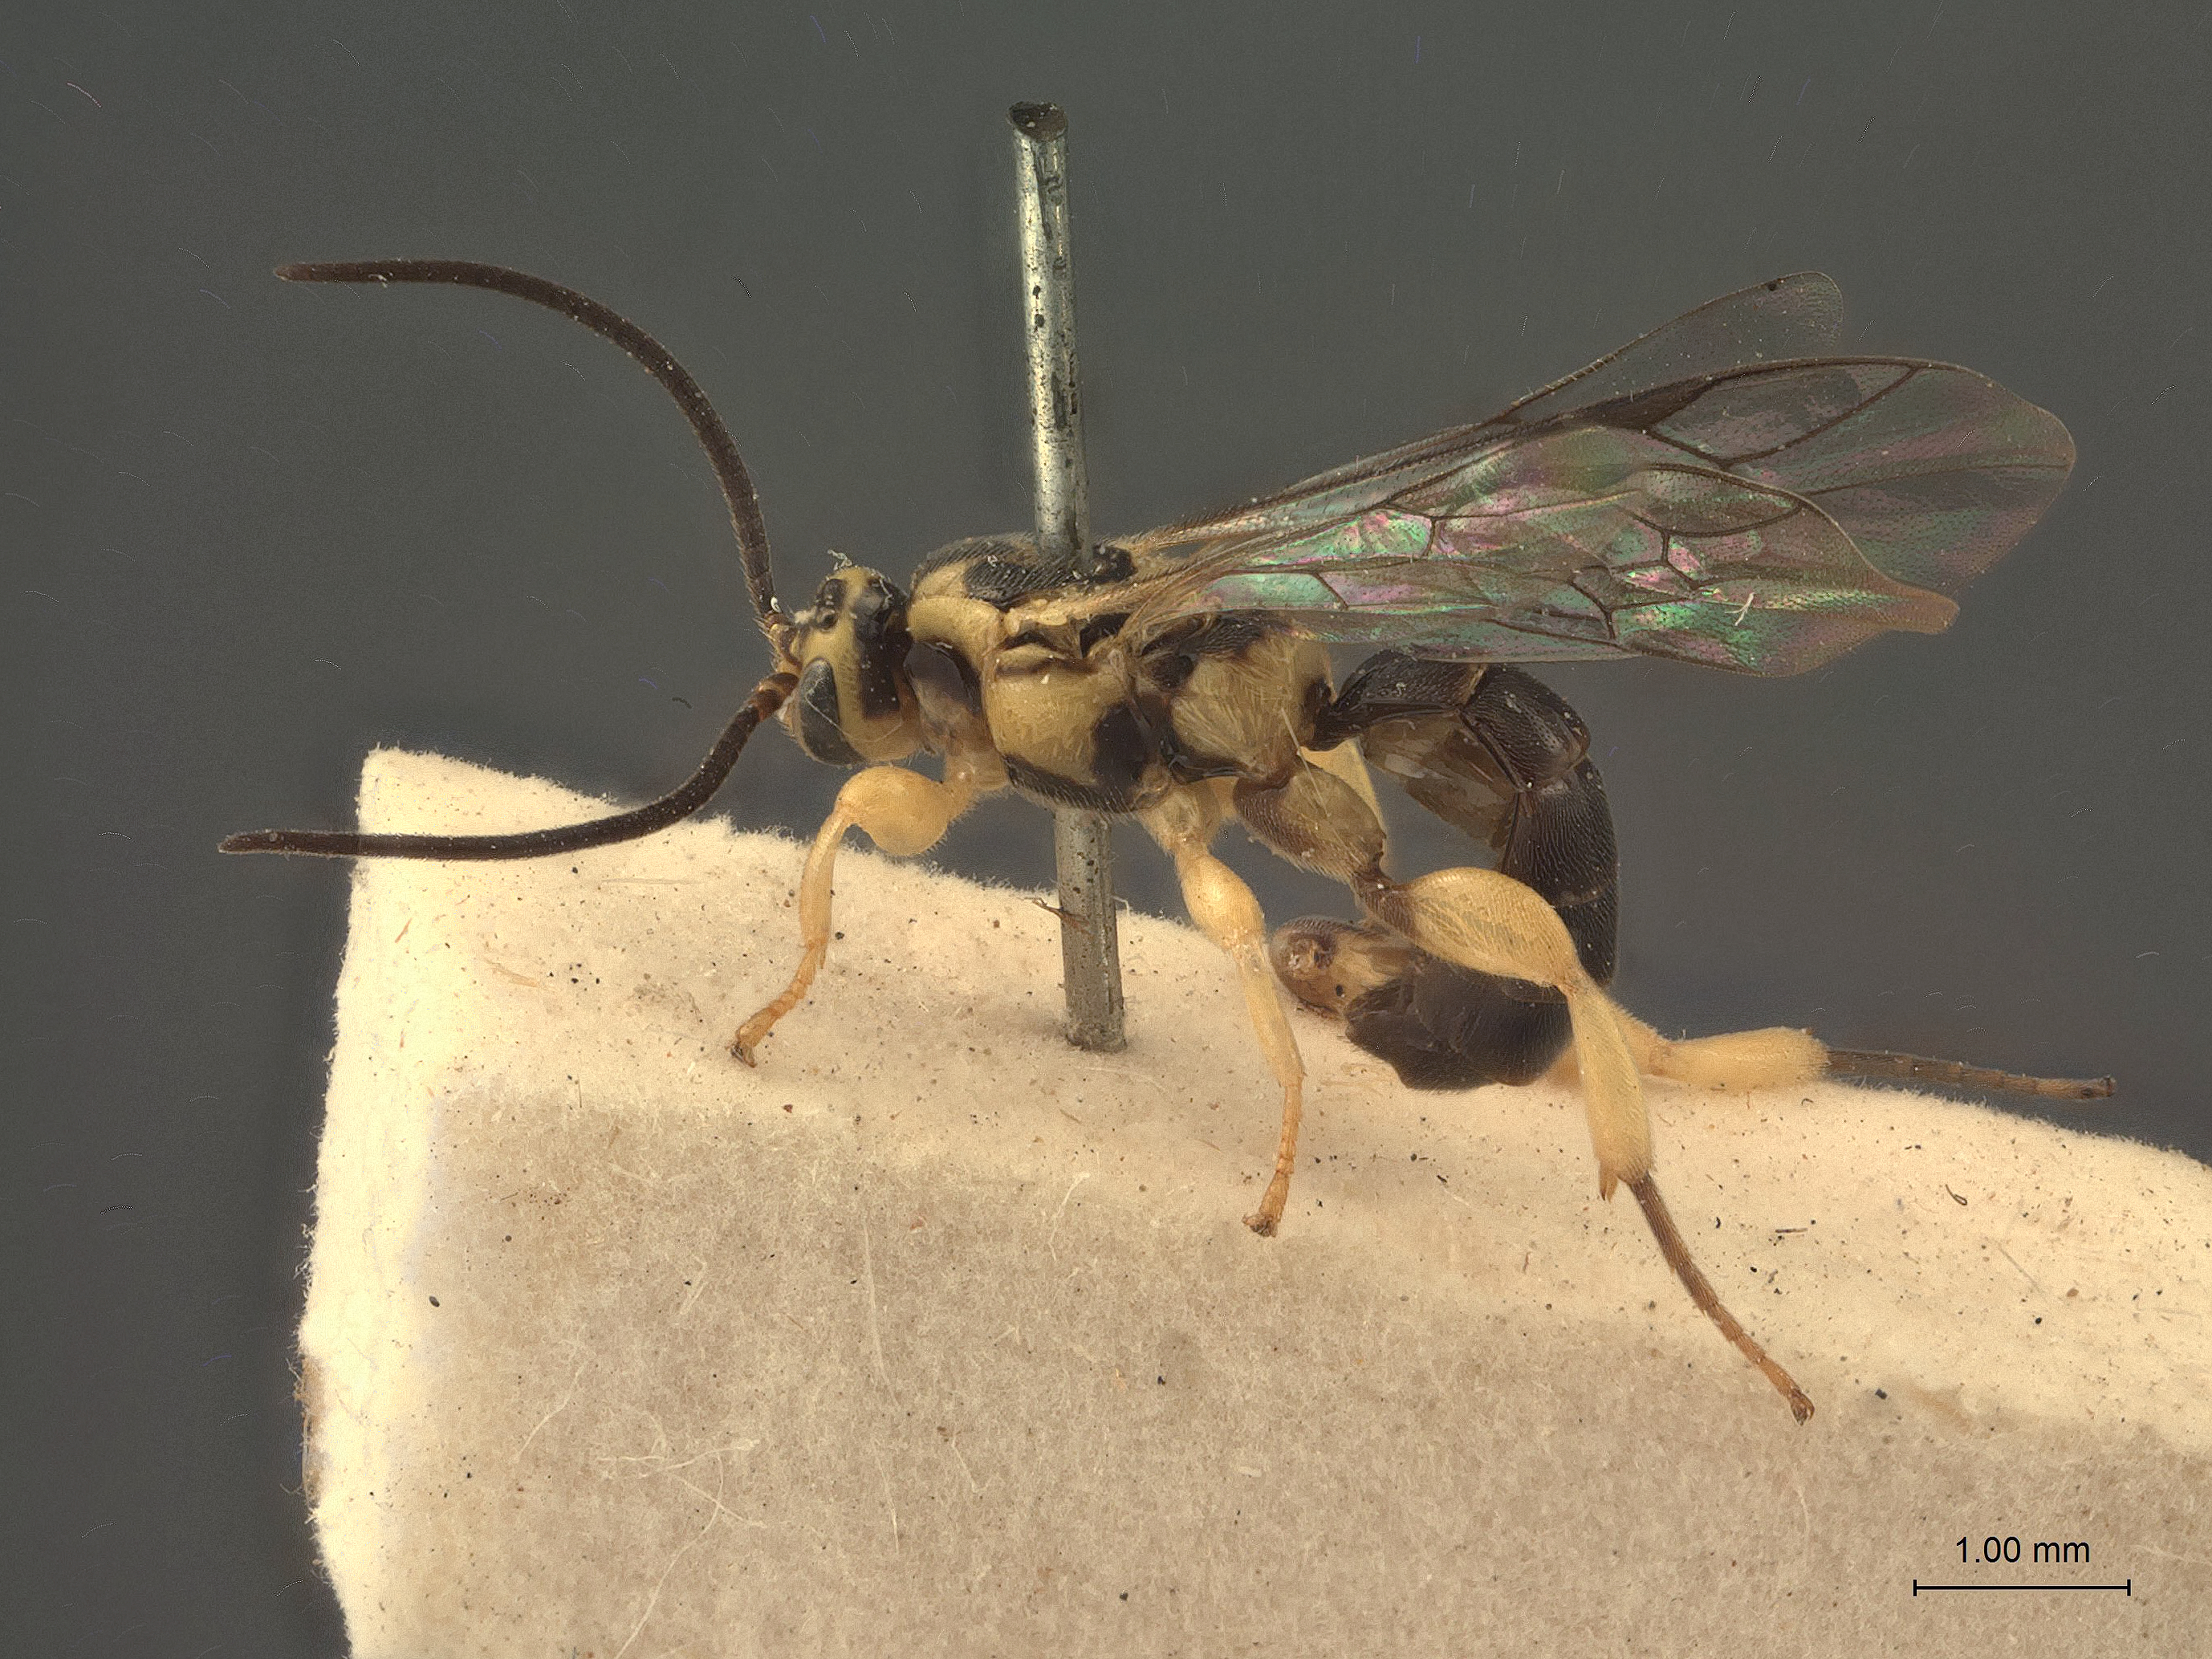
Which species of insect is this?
Exochus semiflavus
